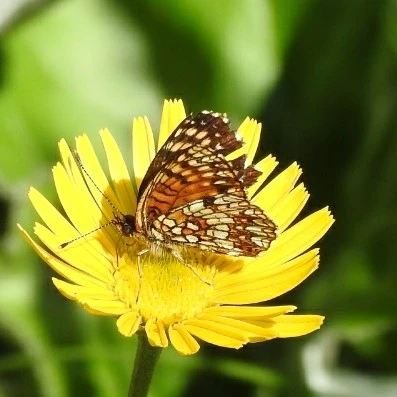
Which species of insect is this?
Melitaea diamina
